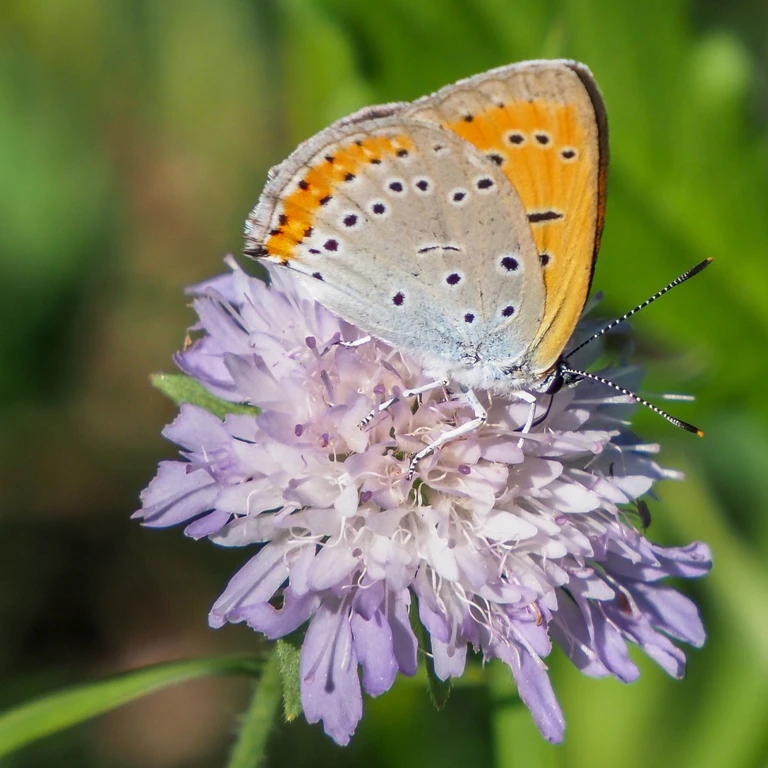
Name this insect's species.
Lycaena dispar
